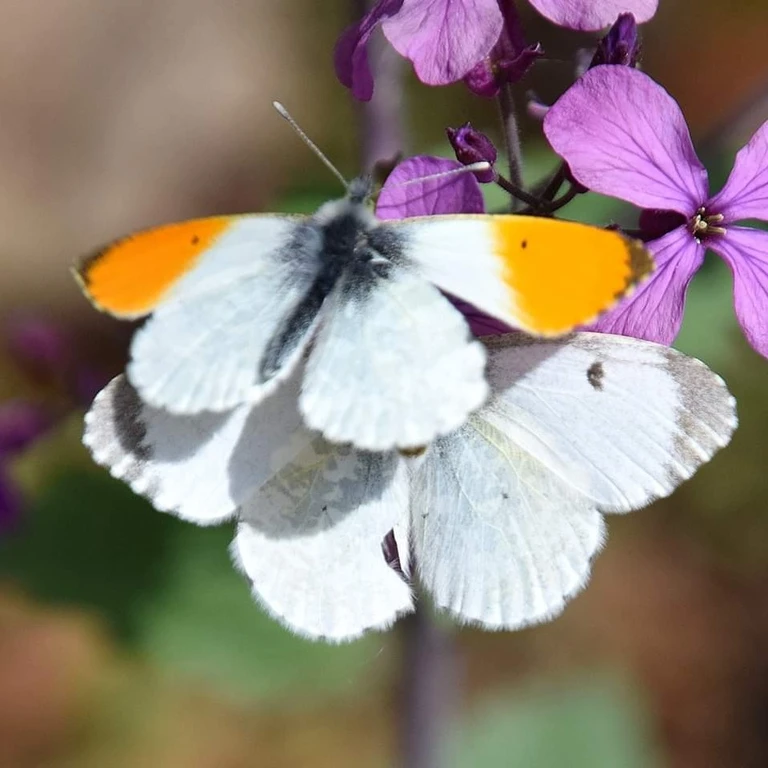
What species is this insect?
Anthocharis cardamines
